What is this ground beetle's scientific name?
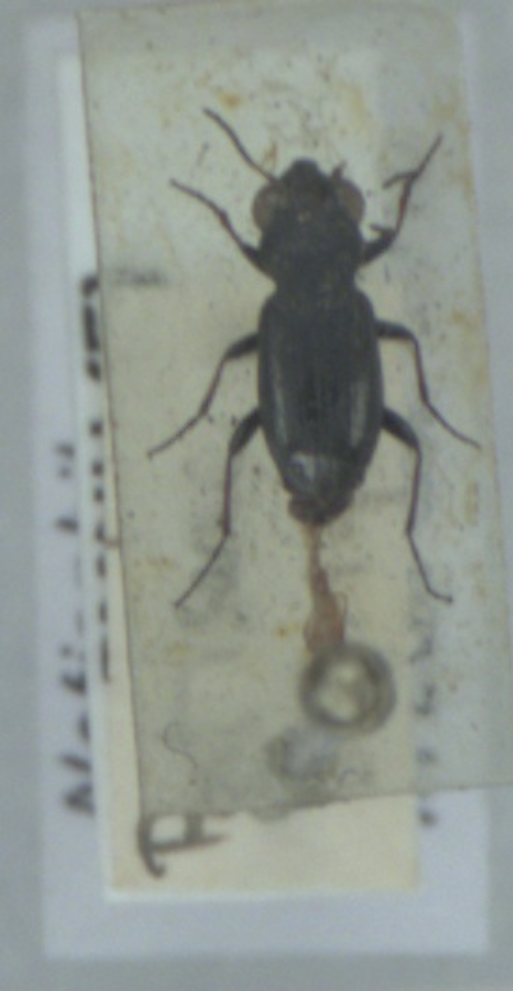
Notiophilus palustris
